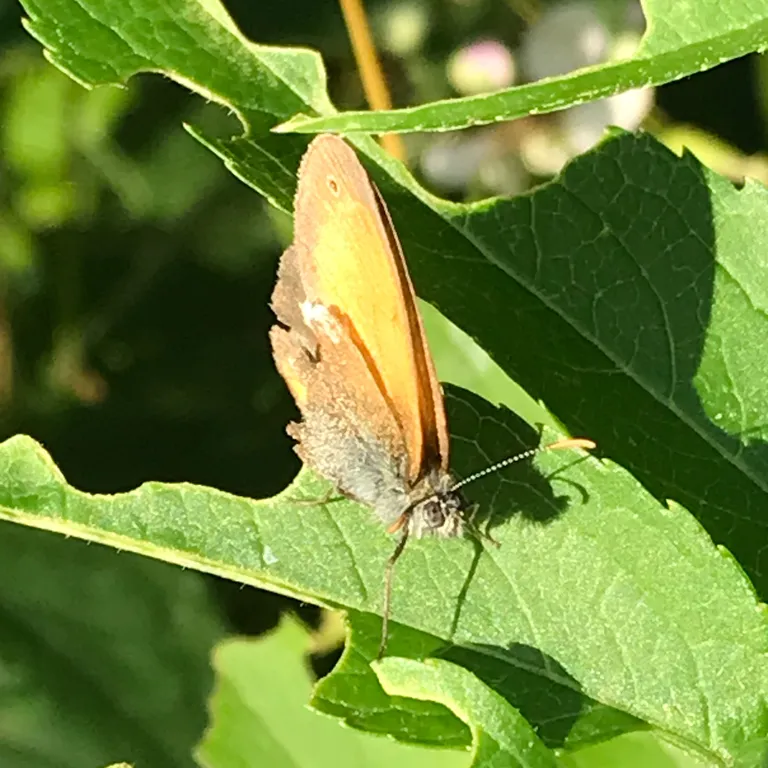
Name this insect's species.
Coenonympha arcania
